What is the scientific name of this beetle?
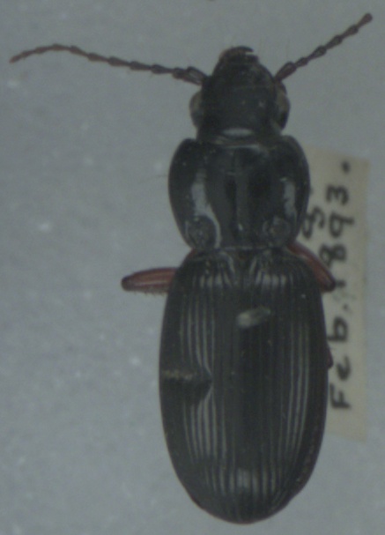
Pterostichus madidus
